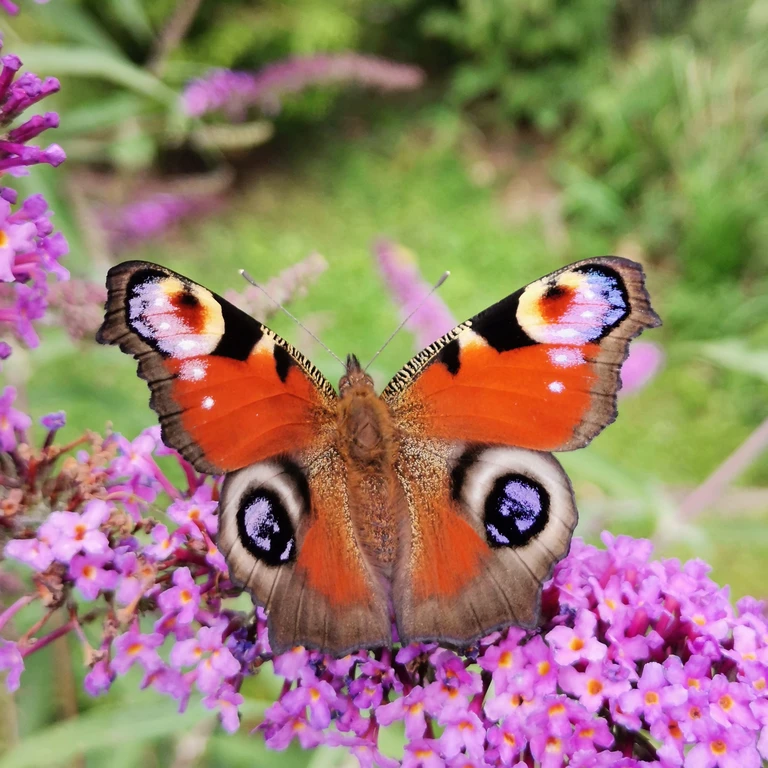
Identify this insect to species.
Aglais io
